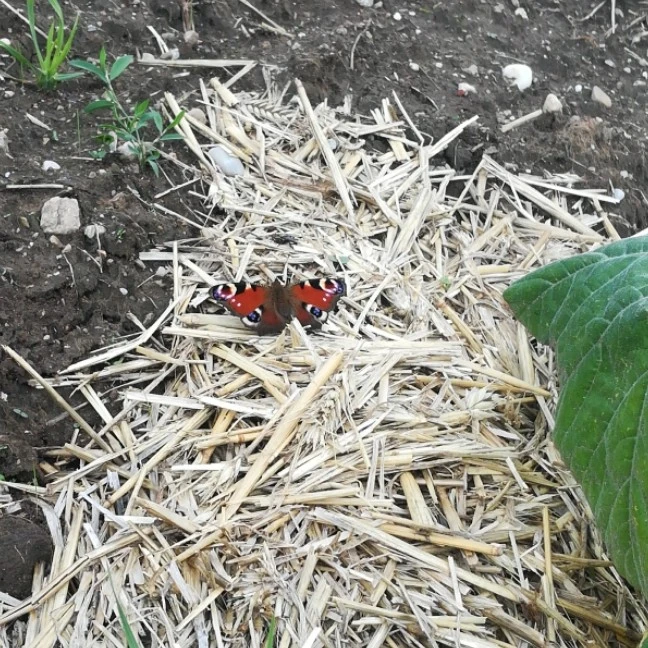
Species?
Aglais io
